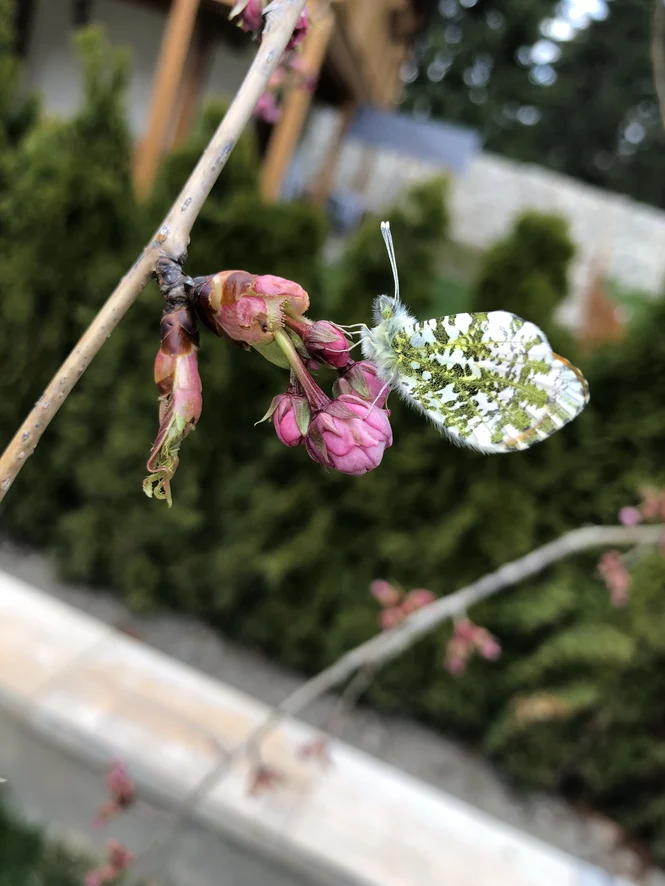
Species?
Anthocharis cardamines
